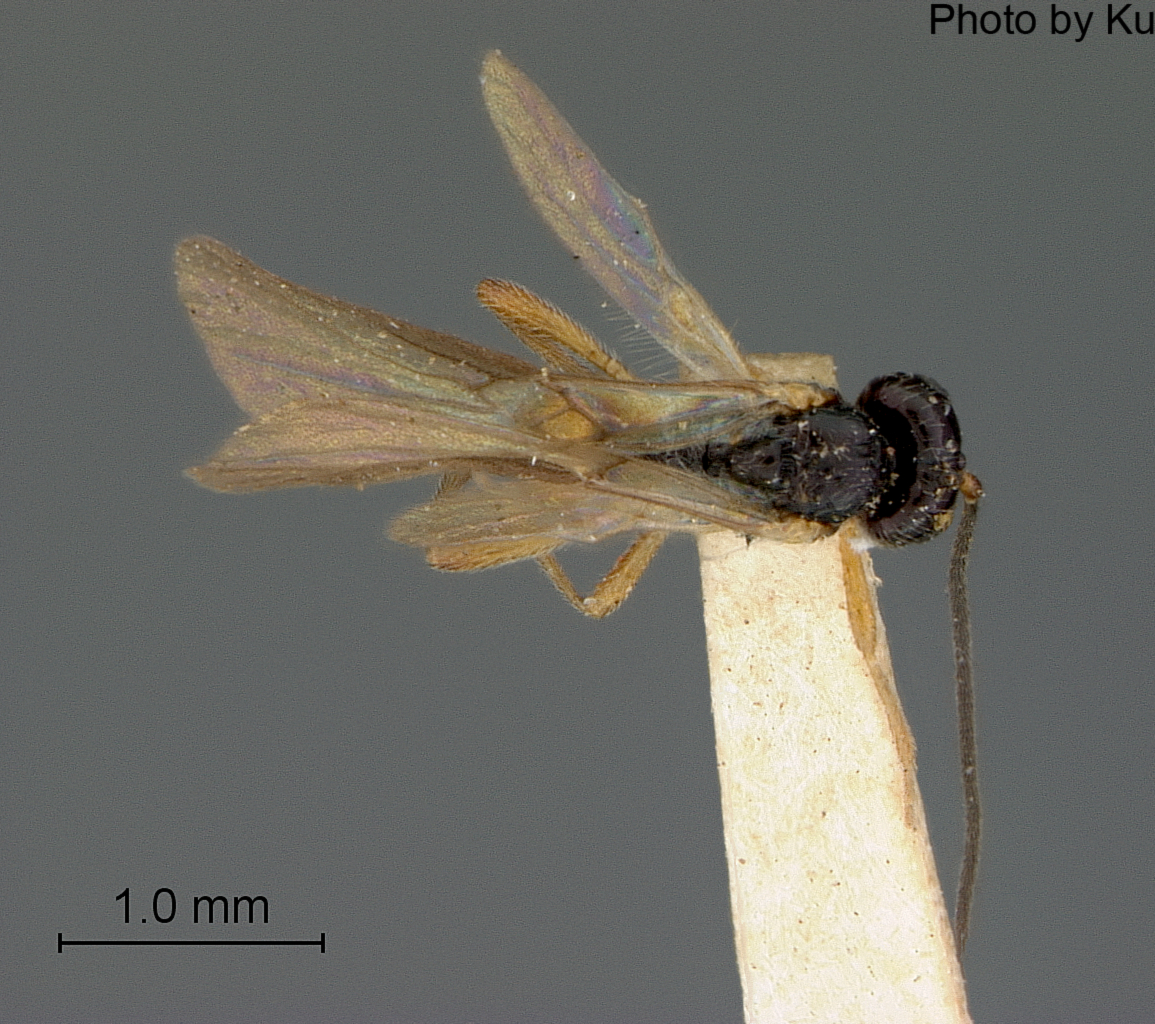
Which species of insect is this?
Dacnusa flavocincta
